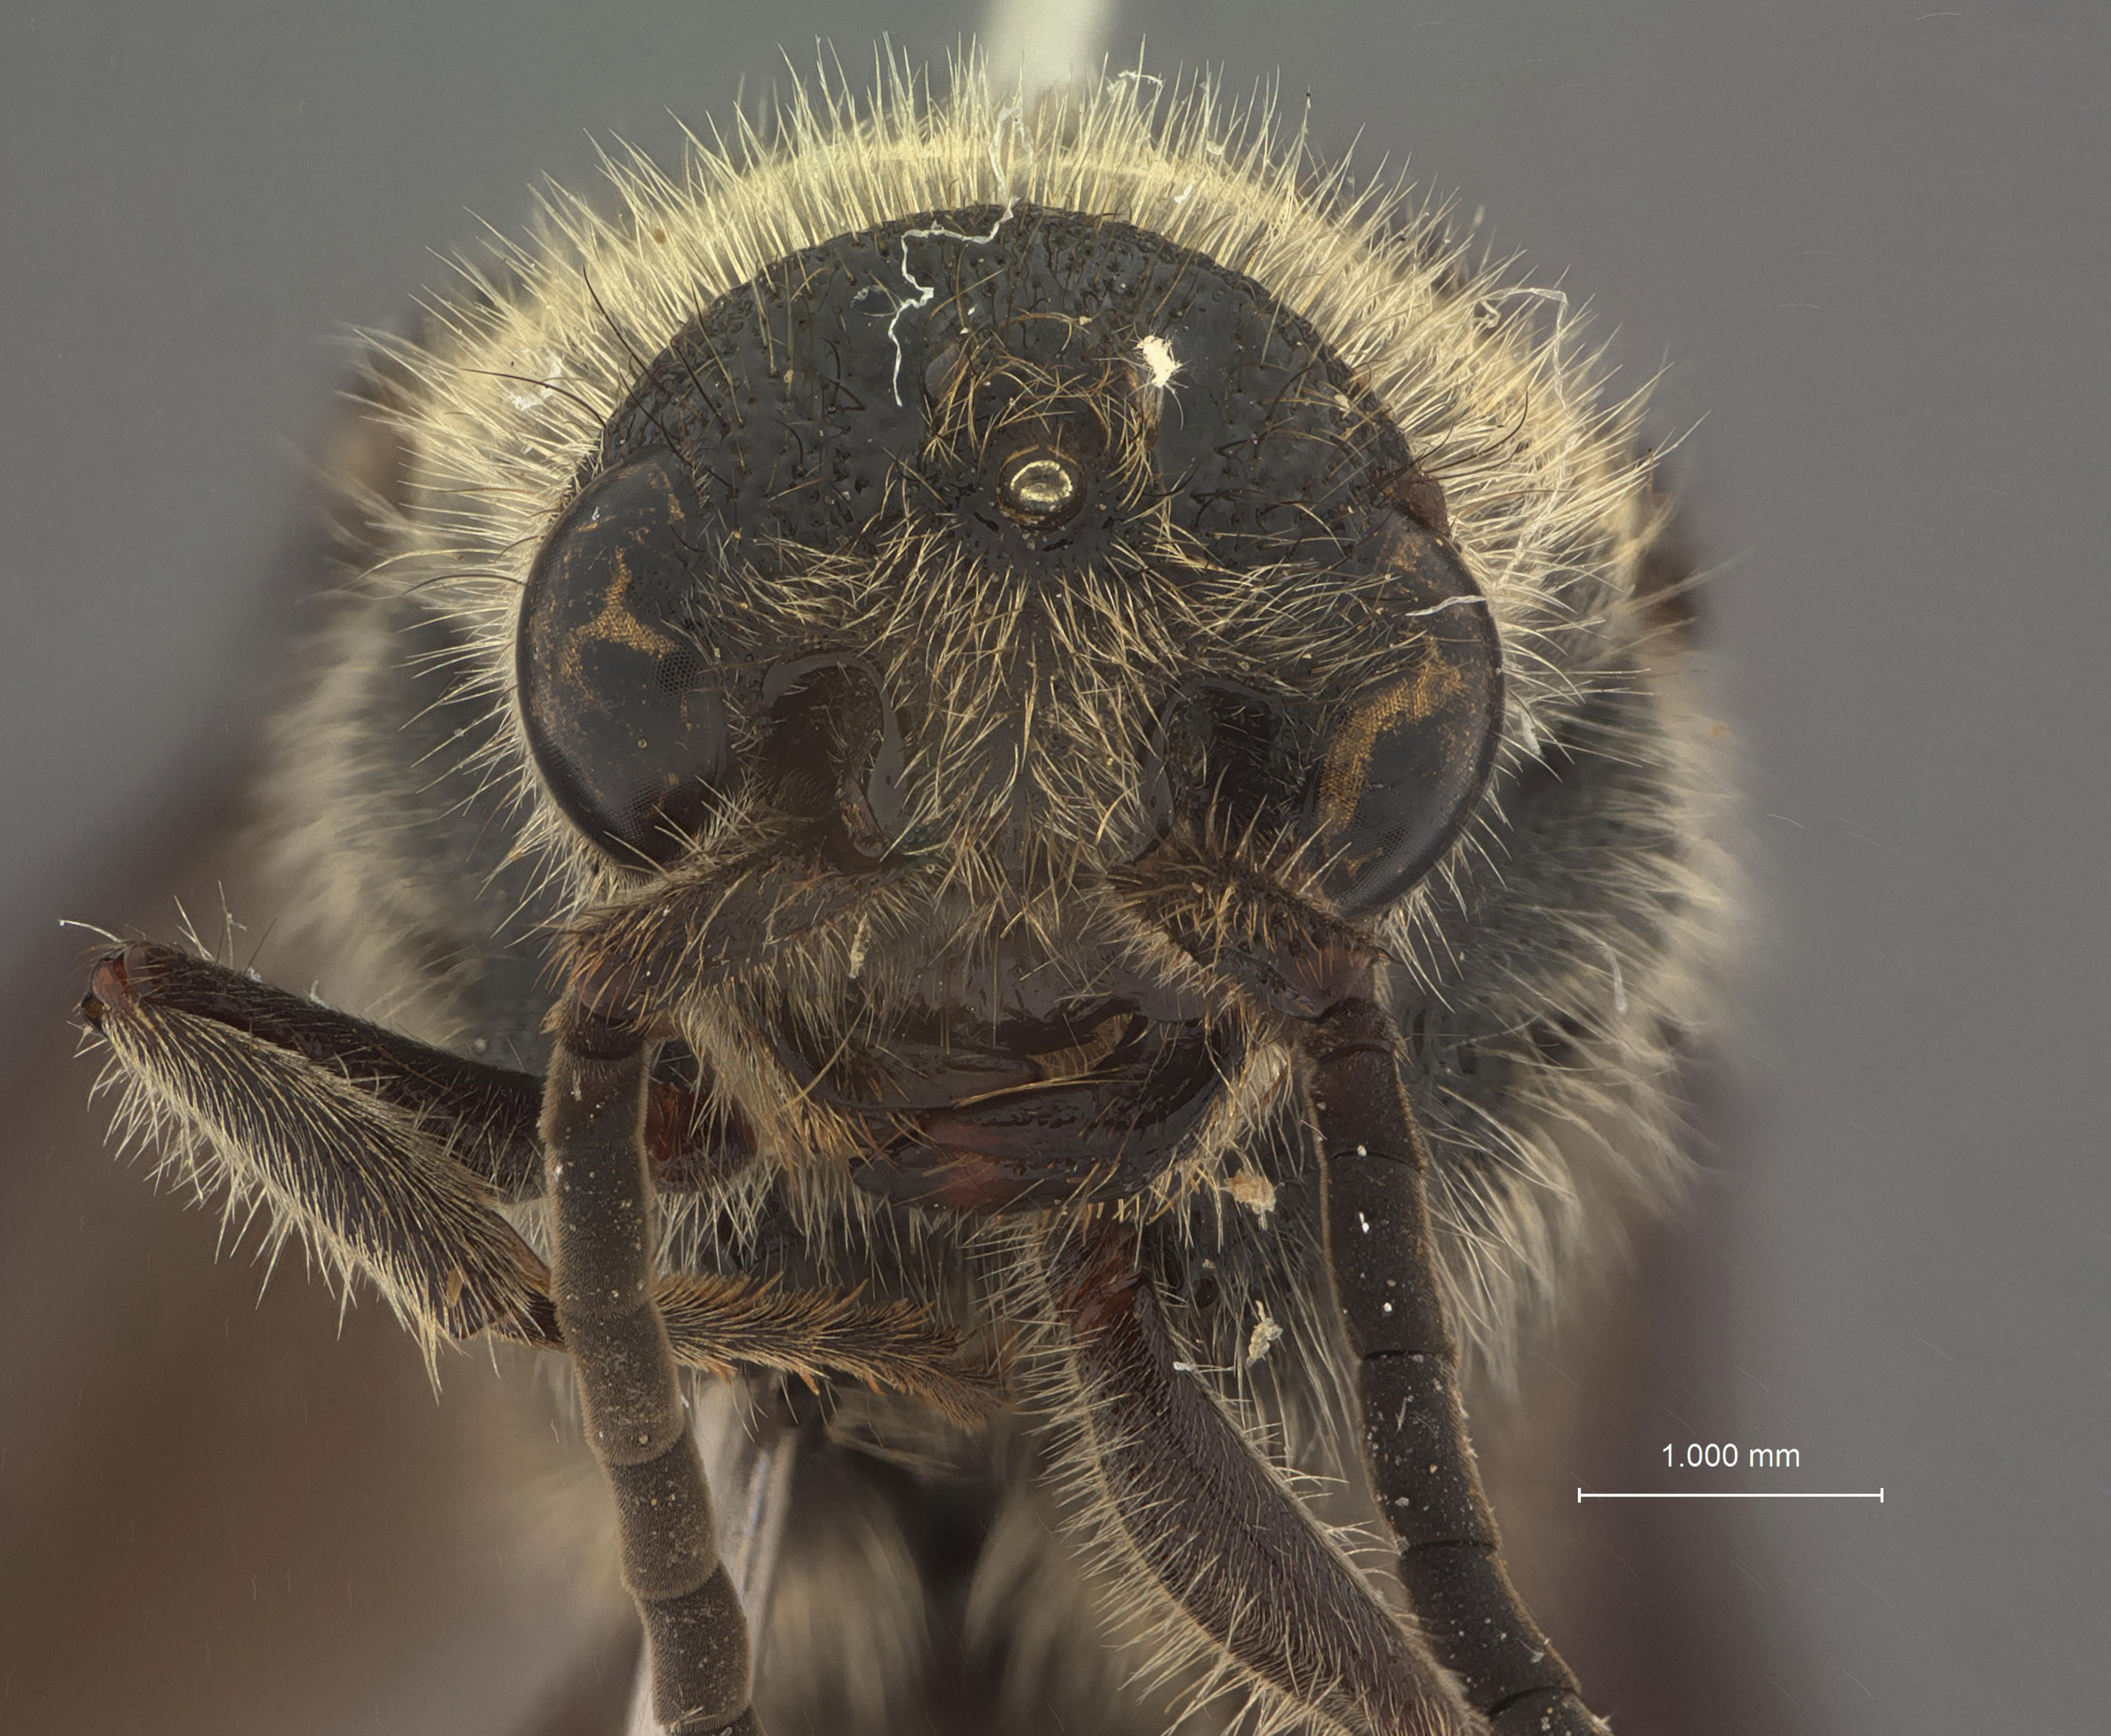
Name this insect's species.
Smicromyrme ilanica
